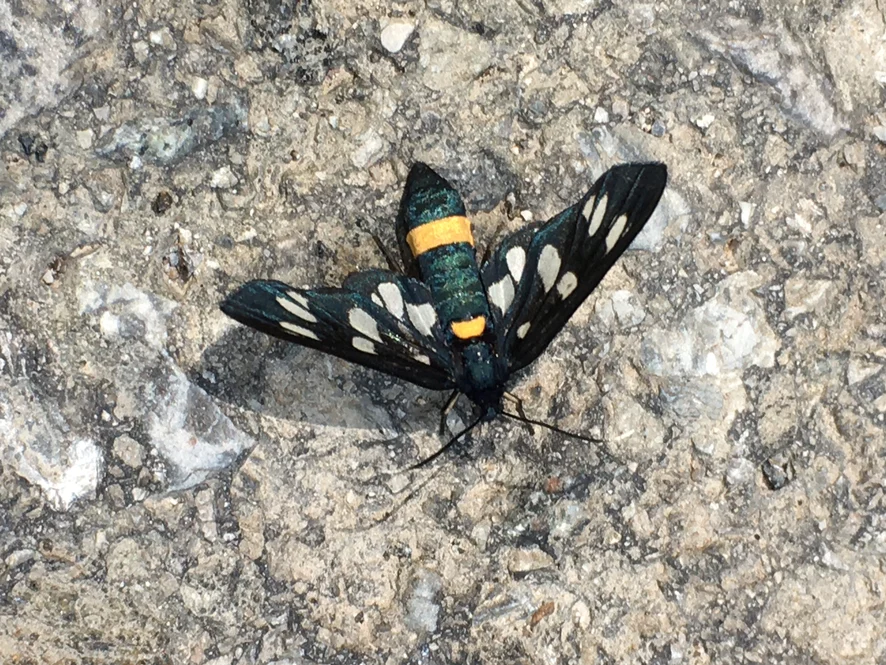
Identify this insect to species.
Amata phegea
